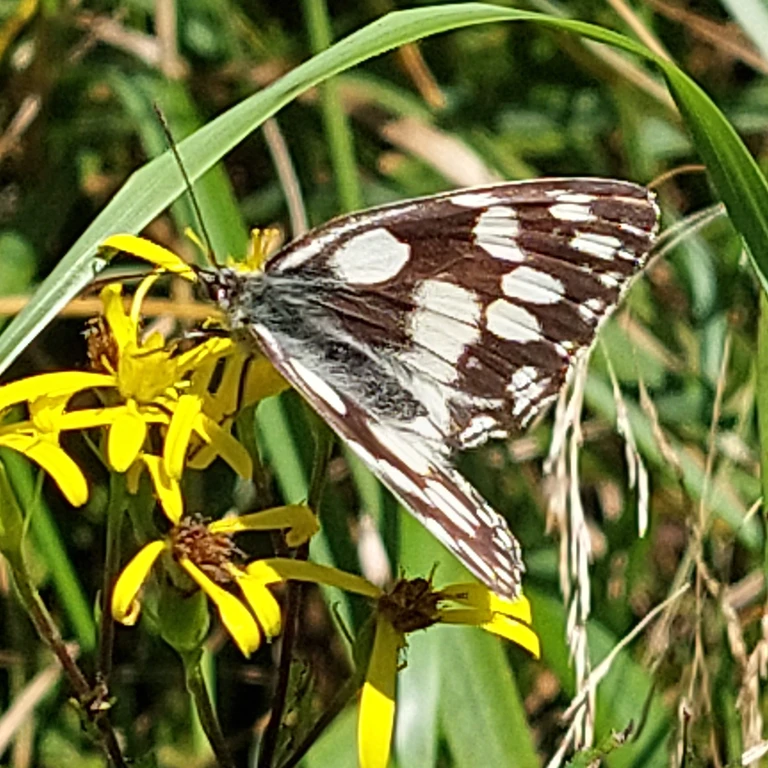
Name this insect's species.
Melanargia galathea
